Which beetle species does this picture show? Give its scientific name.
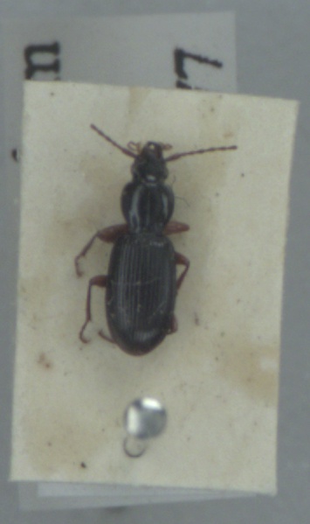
Stomis pumicatus
